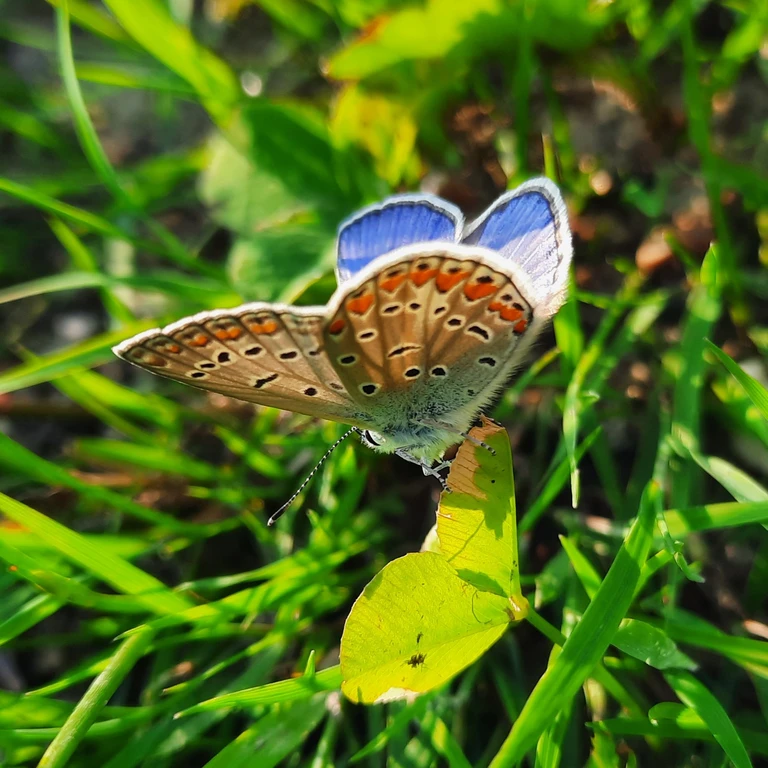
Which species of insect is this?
Polyommatus icarus
